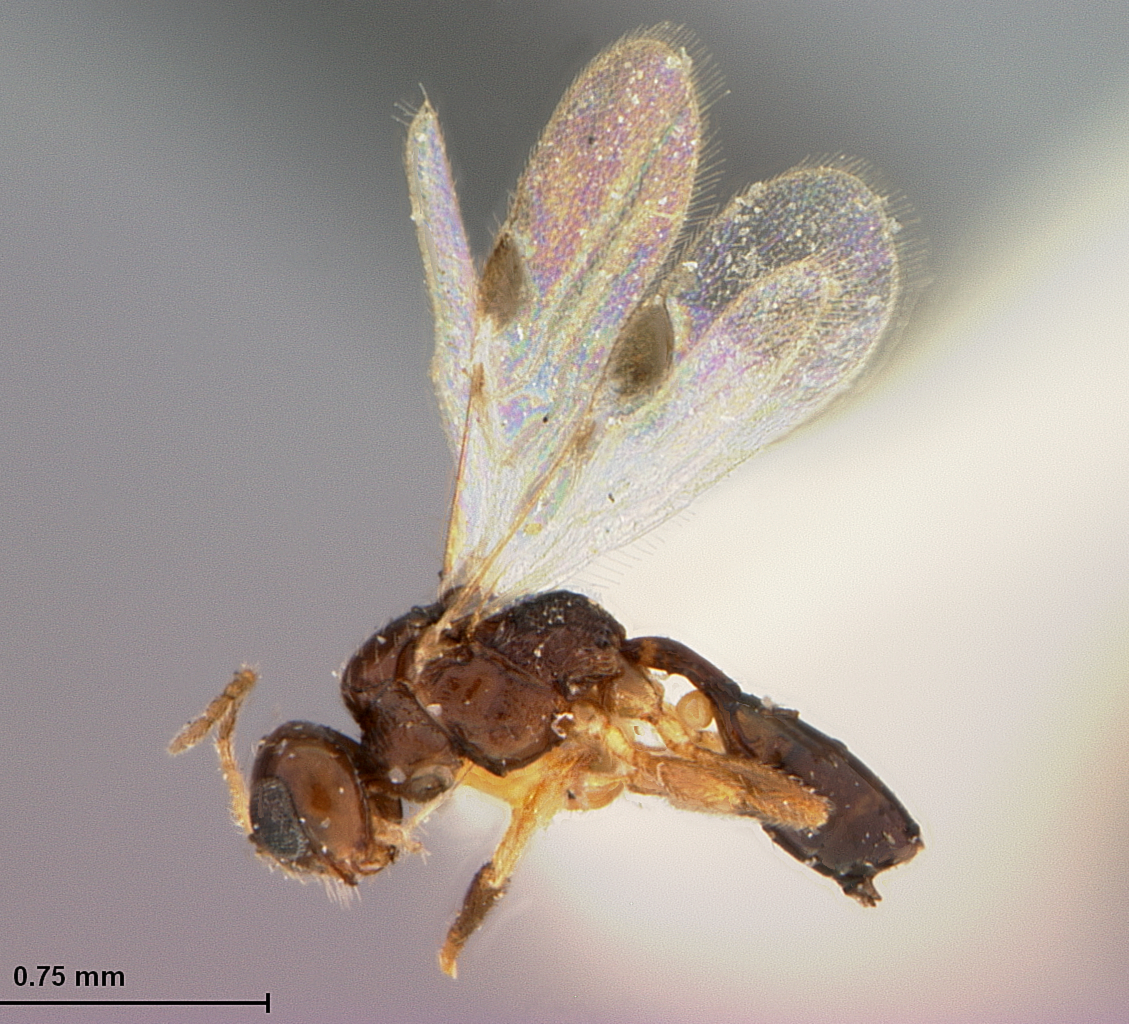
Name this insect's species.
Euphoriella foutsi
